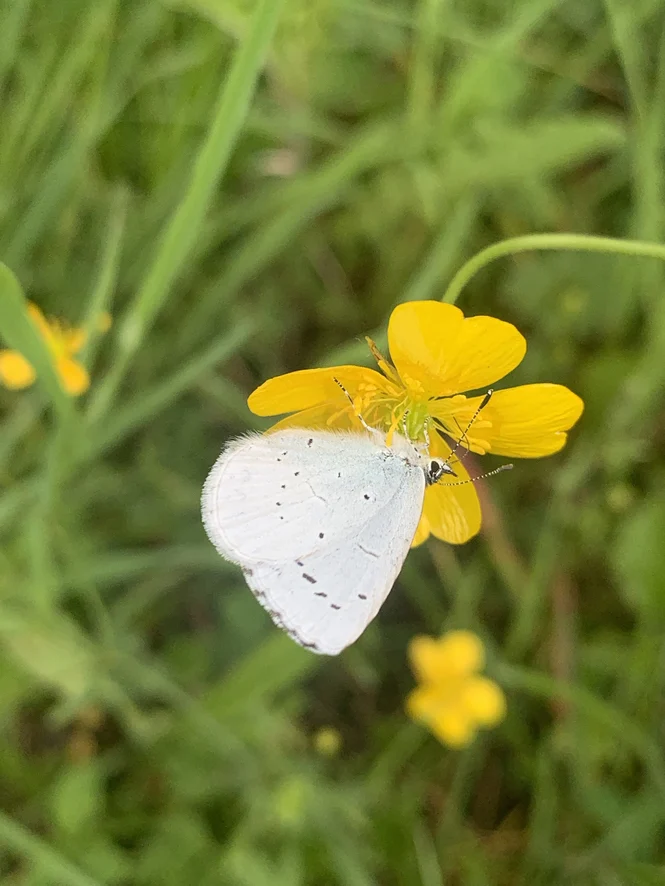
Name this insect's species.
Celastrina argiolus
